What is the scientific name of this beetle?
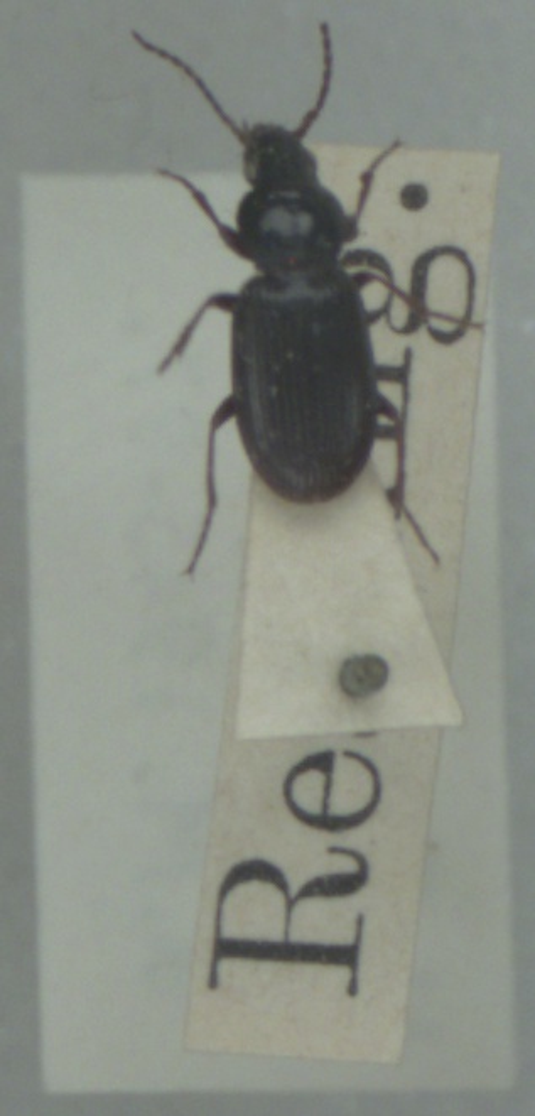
Pterostichus strenuus
